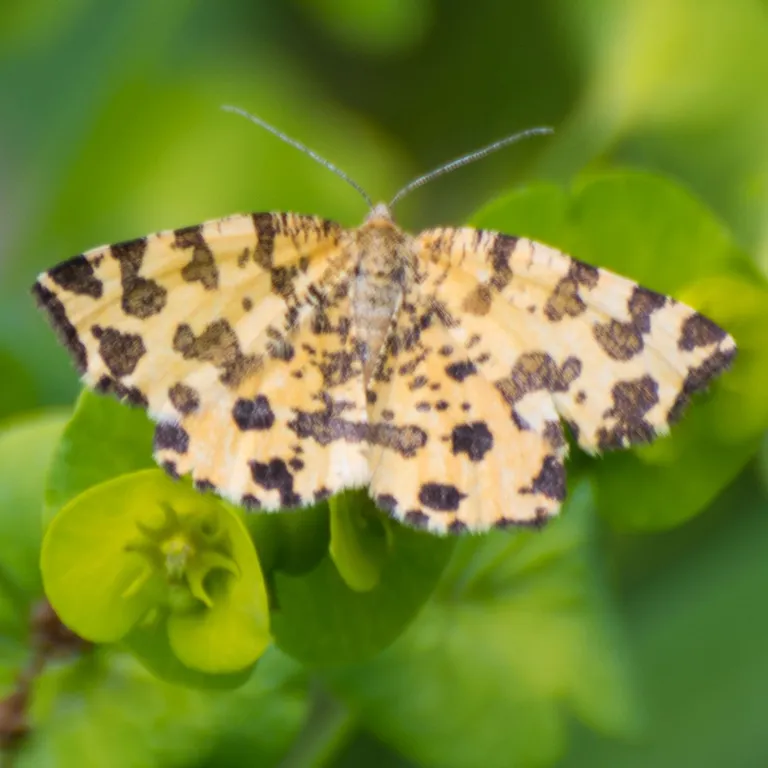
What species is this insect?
Pseudopanthera macularia
